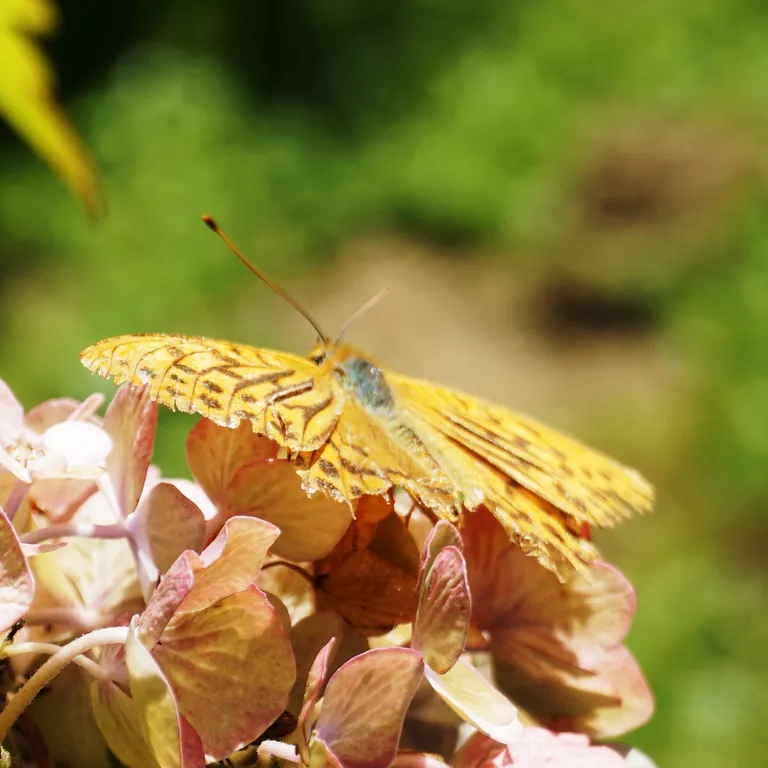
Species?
Argynnis paphia
